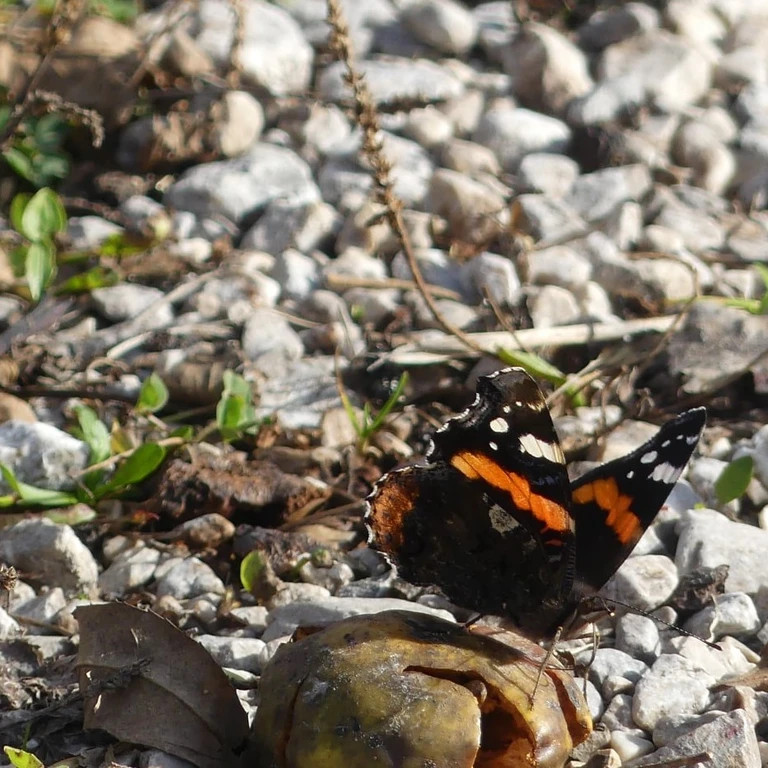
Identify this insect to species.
Vanessa atalanta
